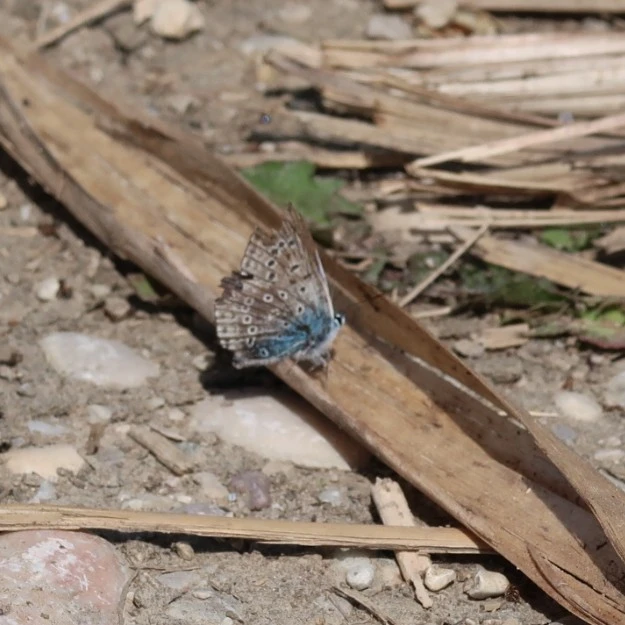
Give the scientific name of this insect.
Polyommatus icarus
